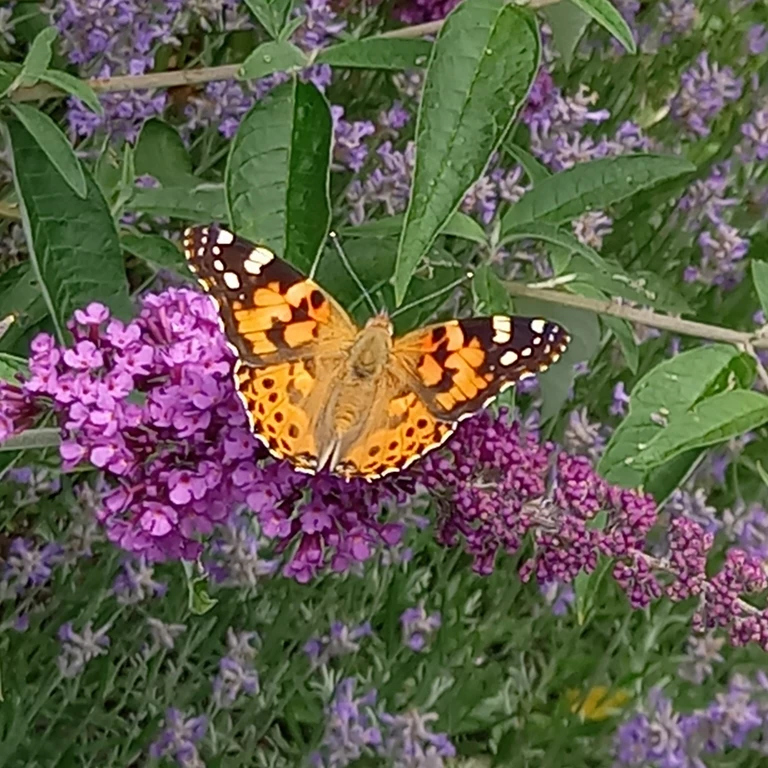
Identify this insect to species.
Vanessa cardui
